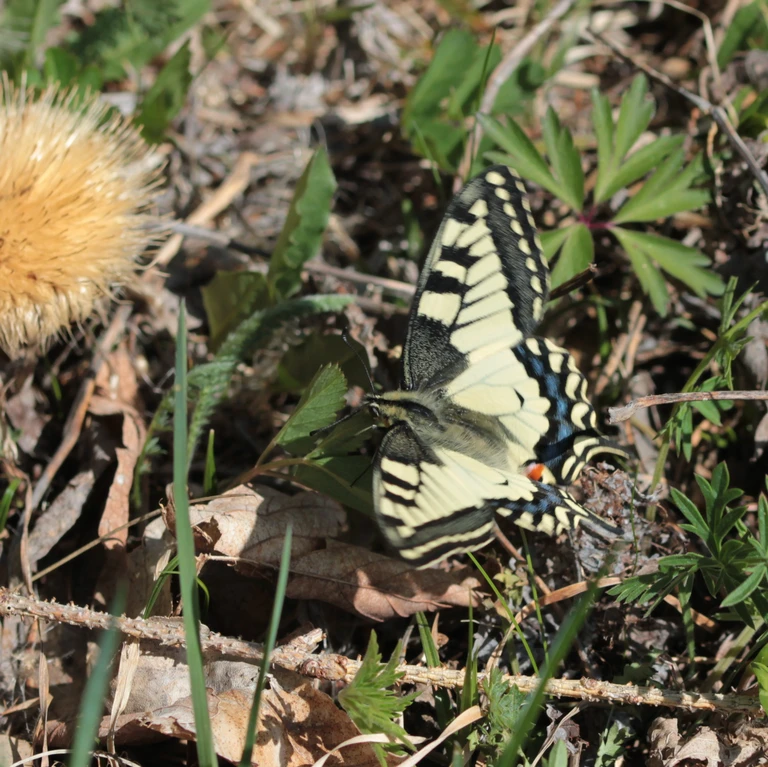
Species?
Papilio machaon
